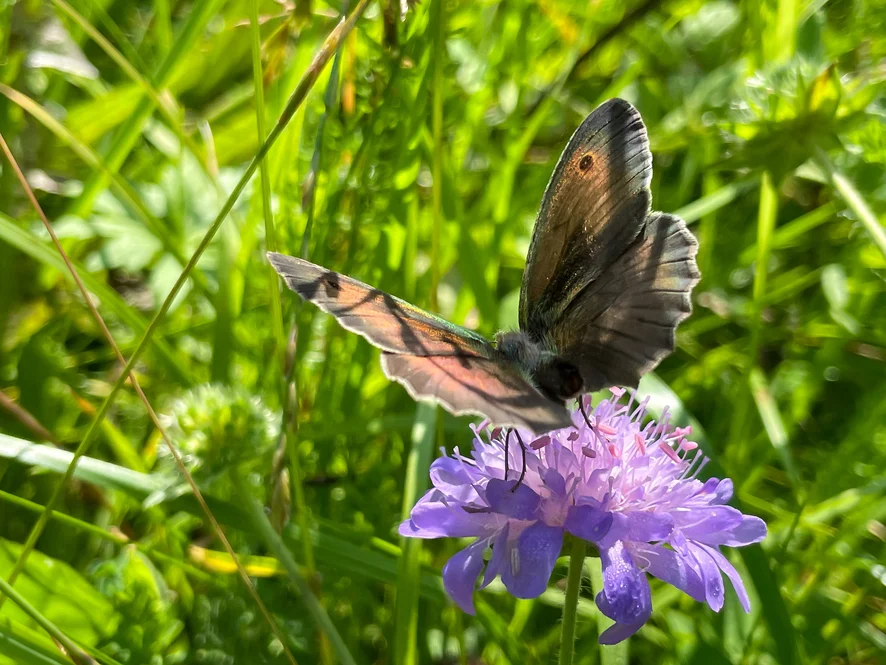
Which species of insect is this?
Maniola jurtina
